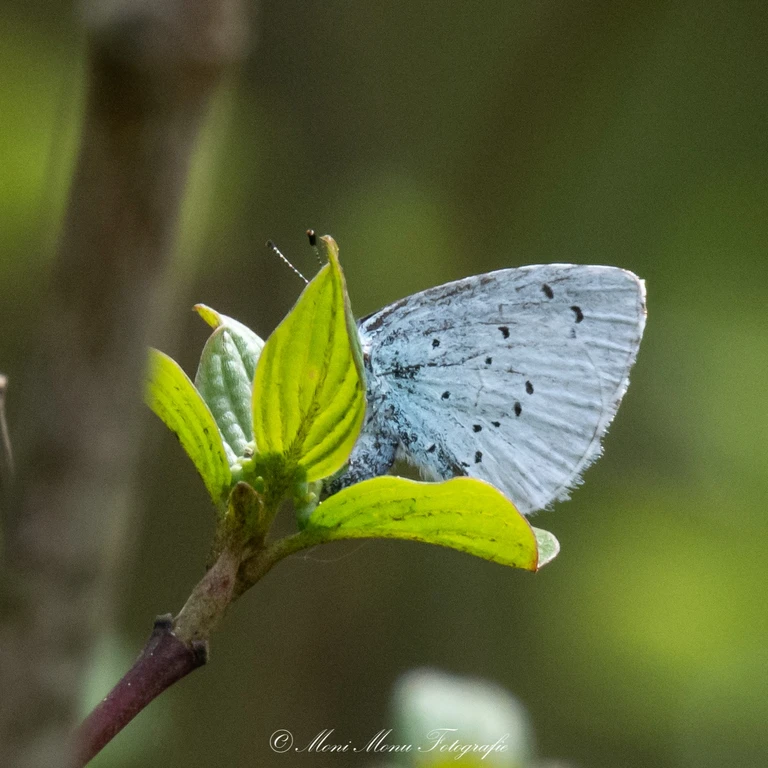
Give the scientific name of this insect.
Celastrina argiolus
